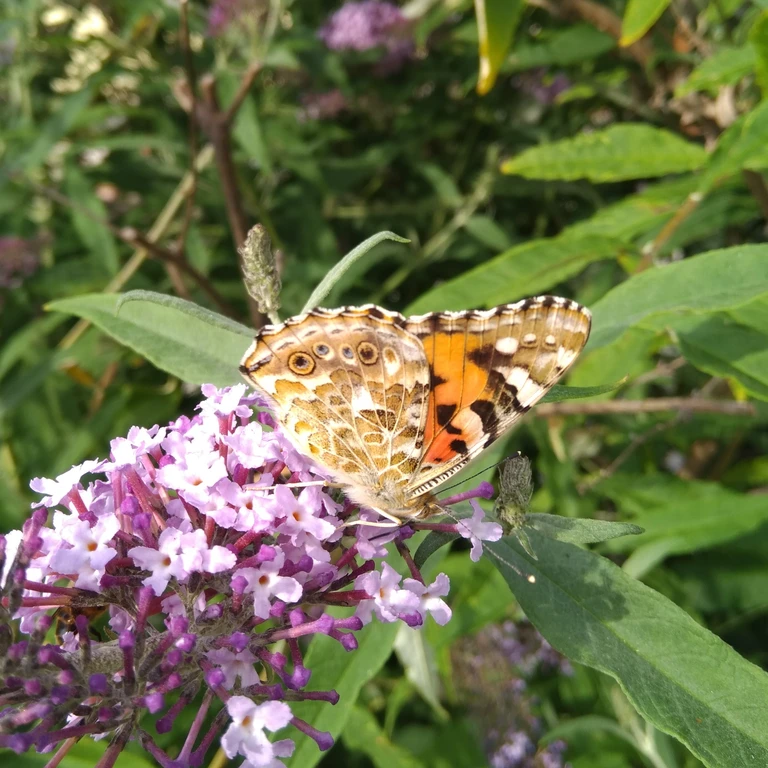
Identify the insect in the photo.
Vanessa cardui
